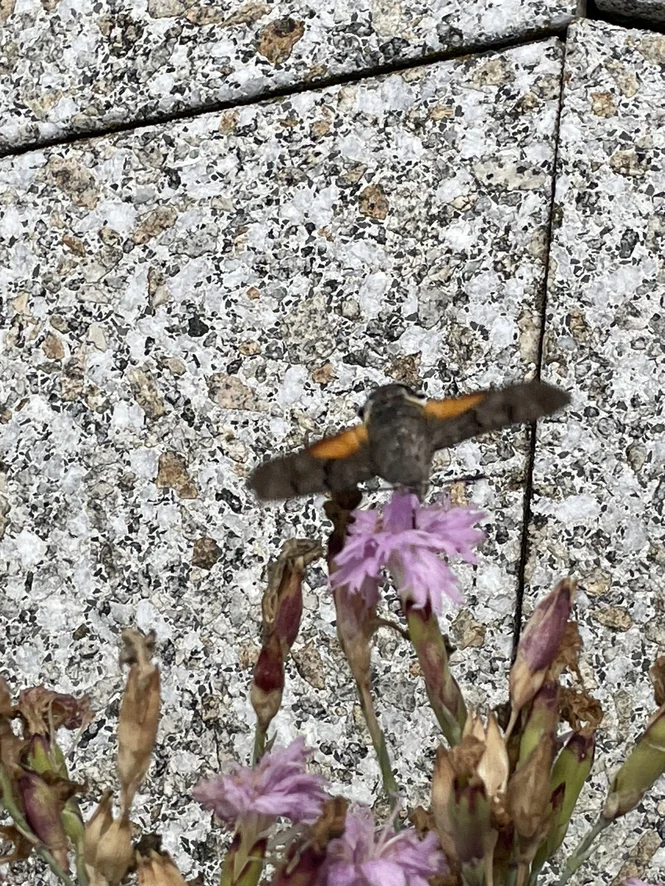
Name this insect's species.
Macroglossum stellatarum
